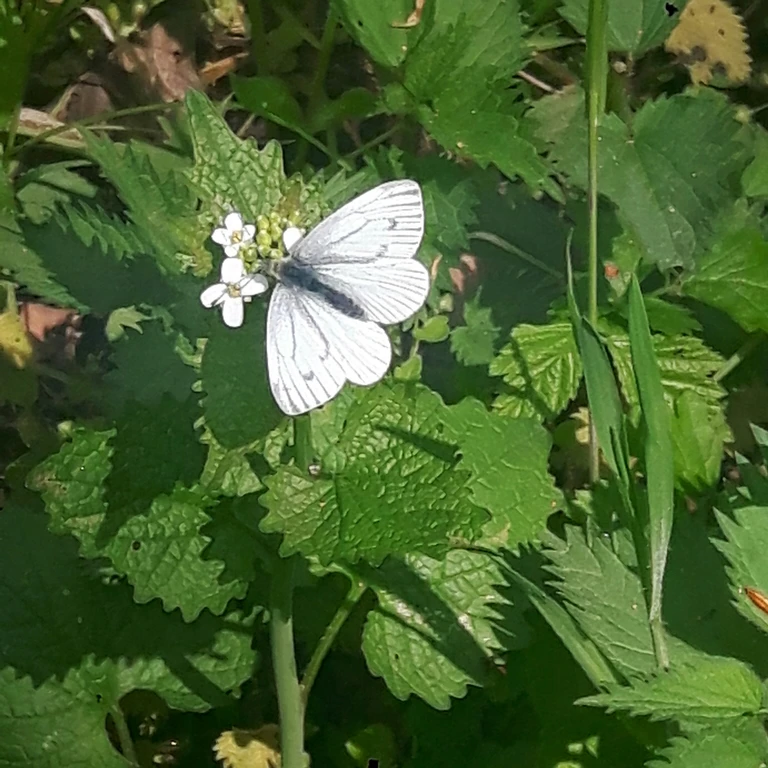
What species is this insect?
Pieris napi
